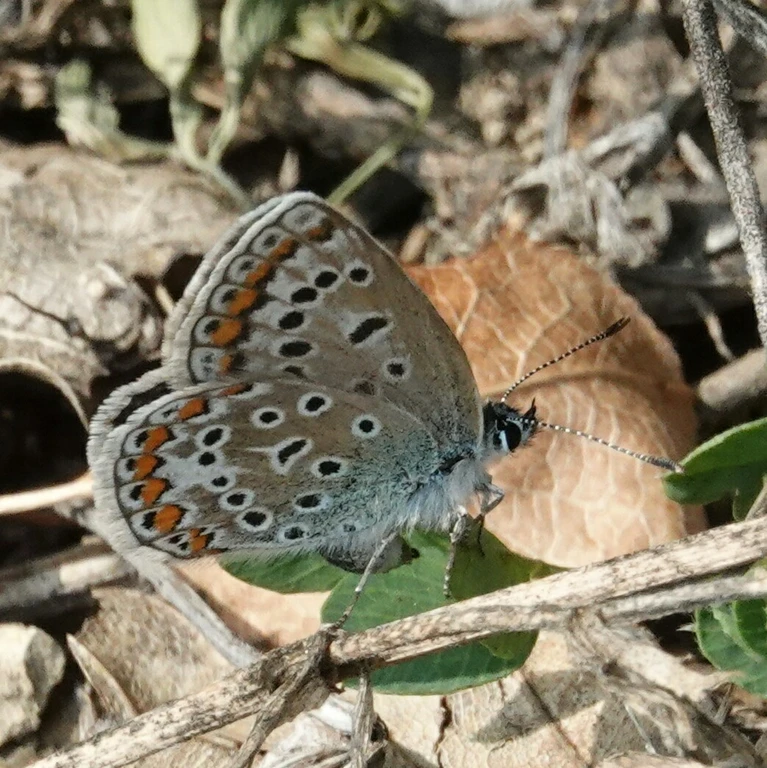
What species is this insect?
Polyommatus icarus
